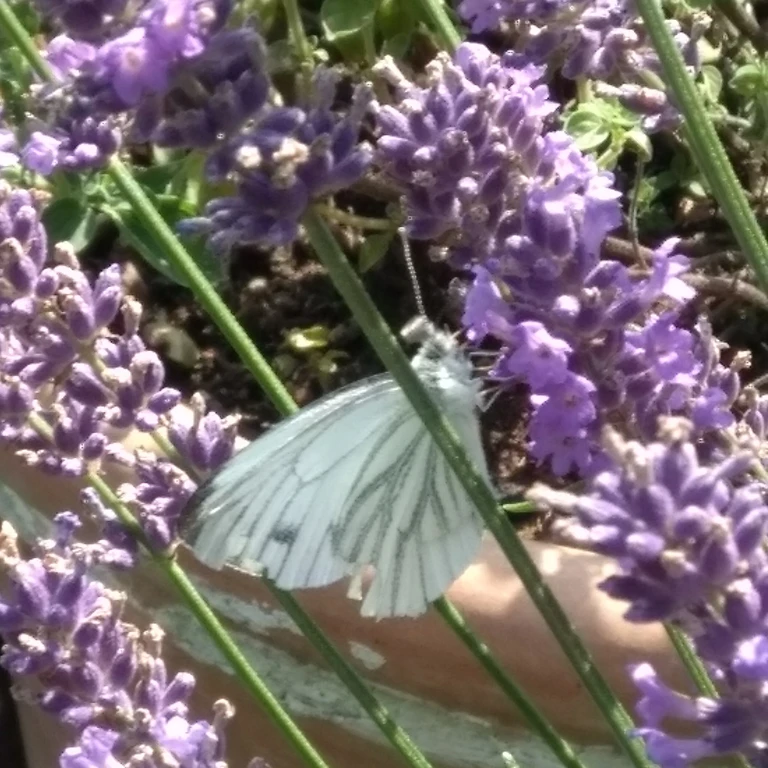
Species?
Pieris napi
